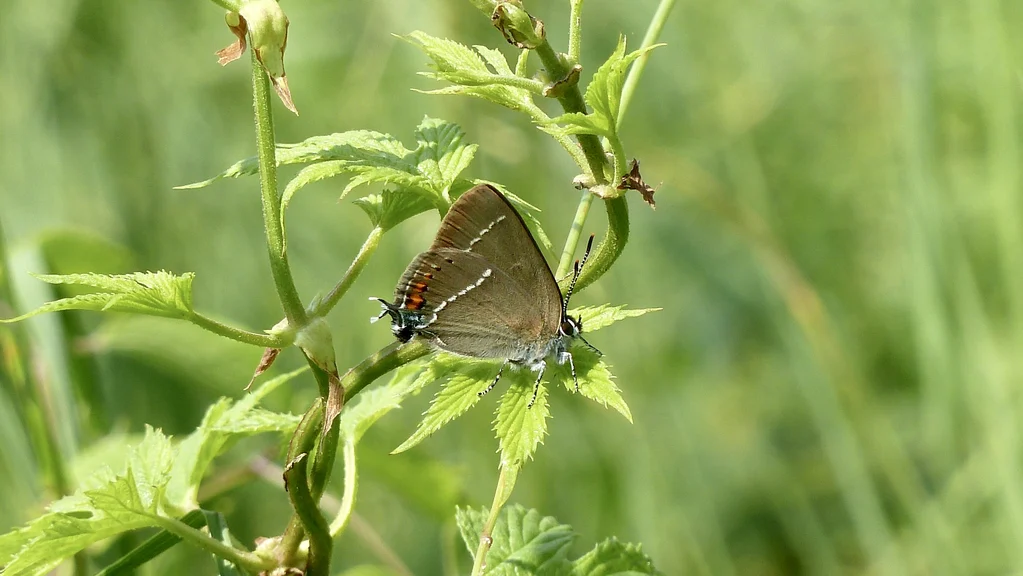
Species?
Satyrium spini (also Tuttiola spini)
